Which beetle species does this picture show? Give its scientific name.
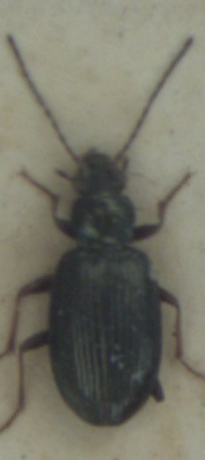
Bembidion tibiale
